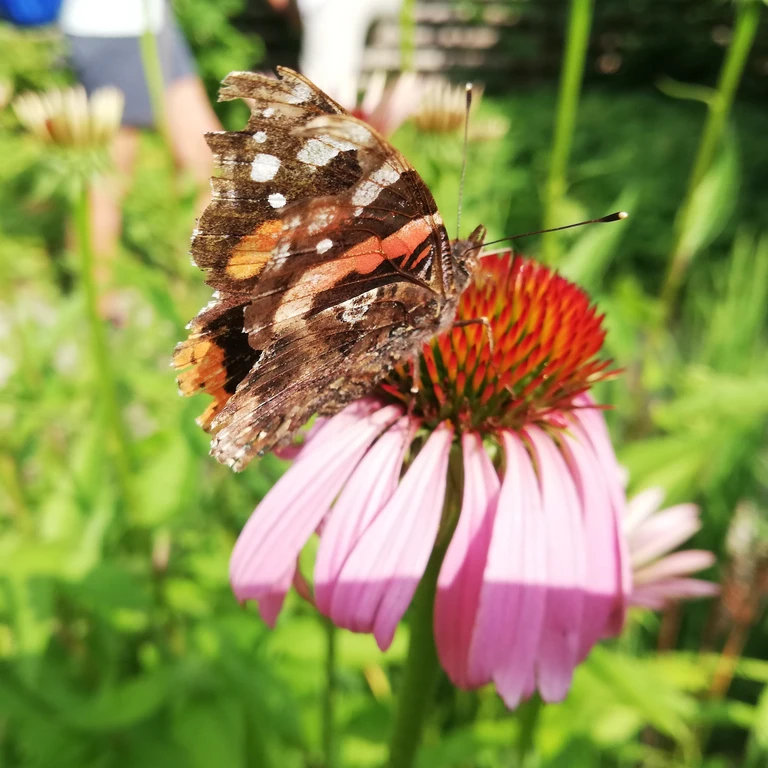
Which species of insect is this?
Vanessa atalanta
